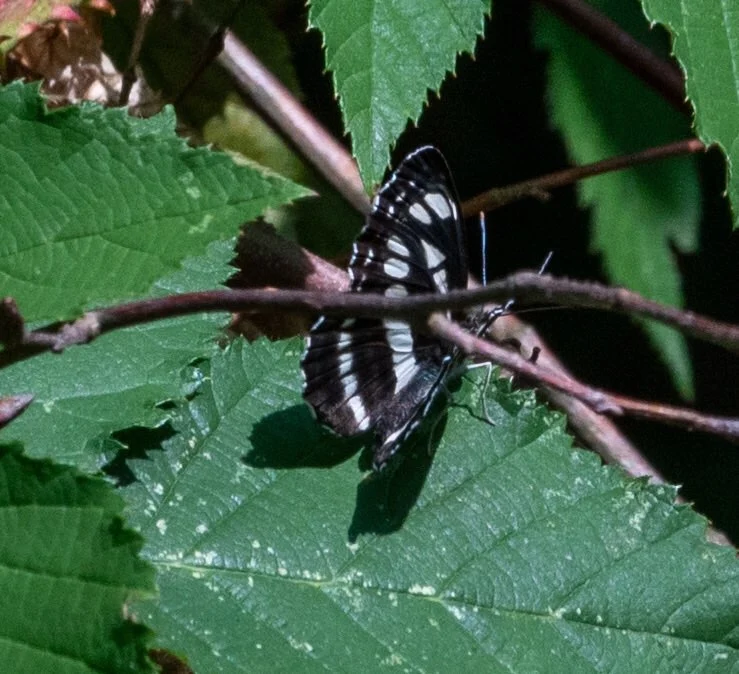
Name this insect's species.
Neptis sappho
